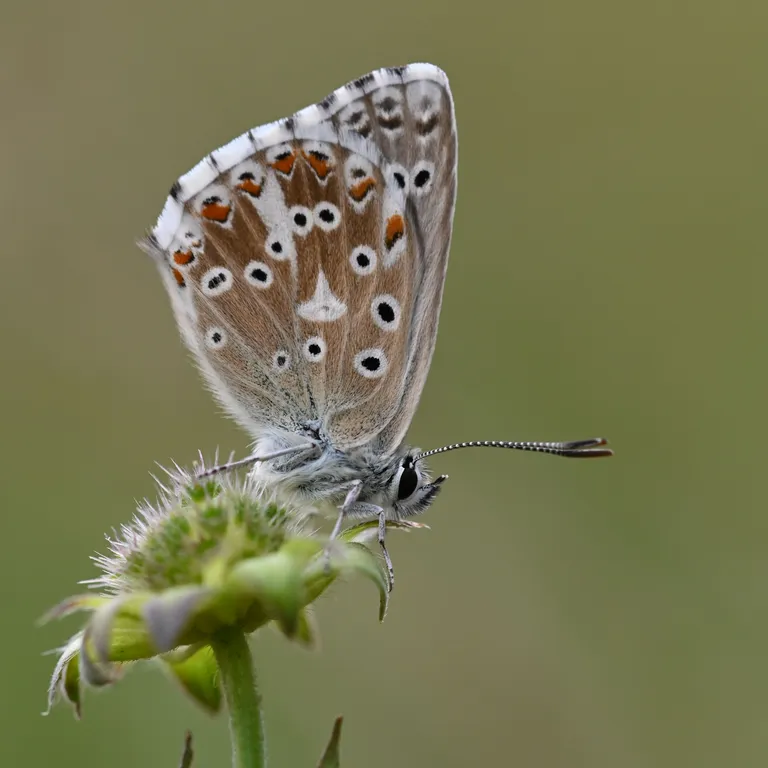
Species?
Lysandra coridon
